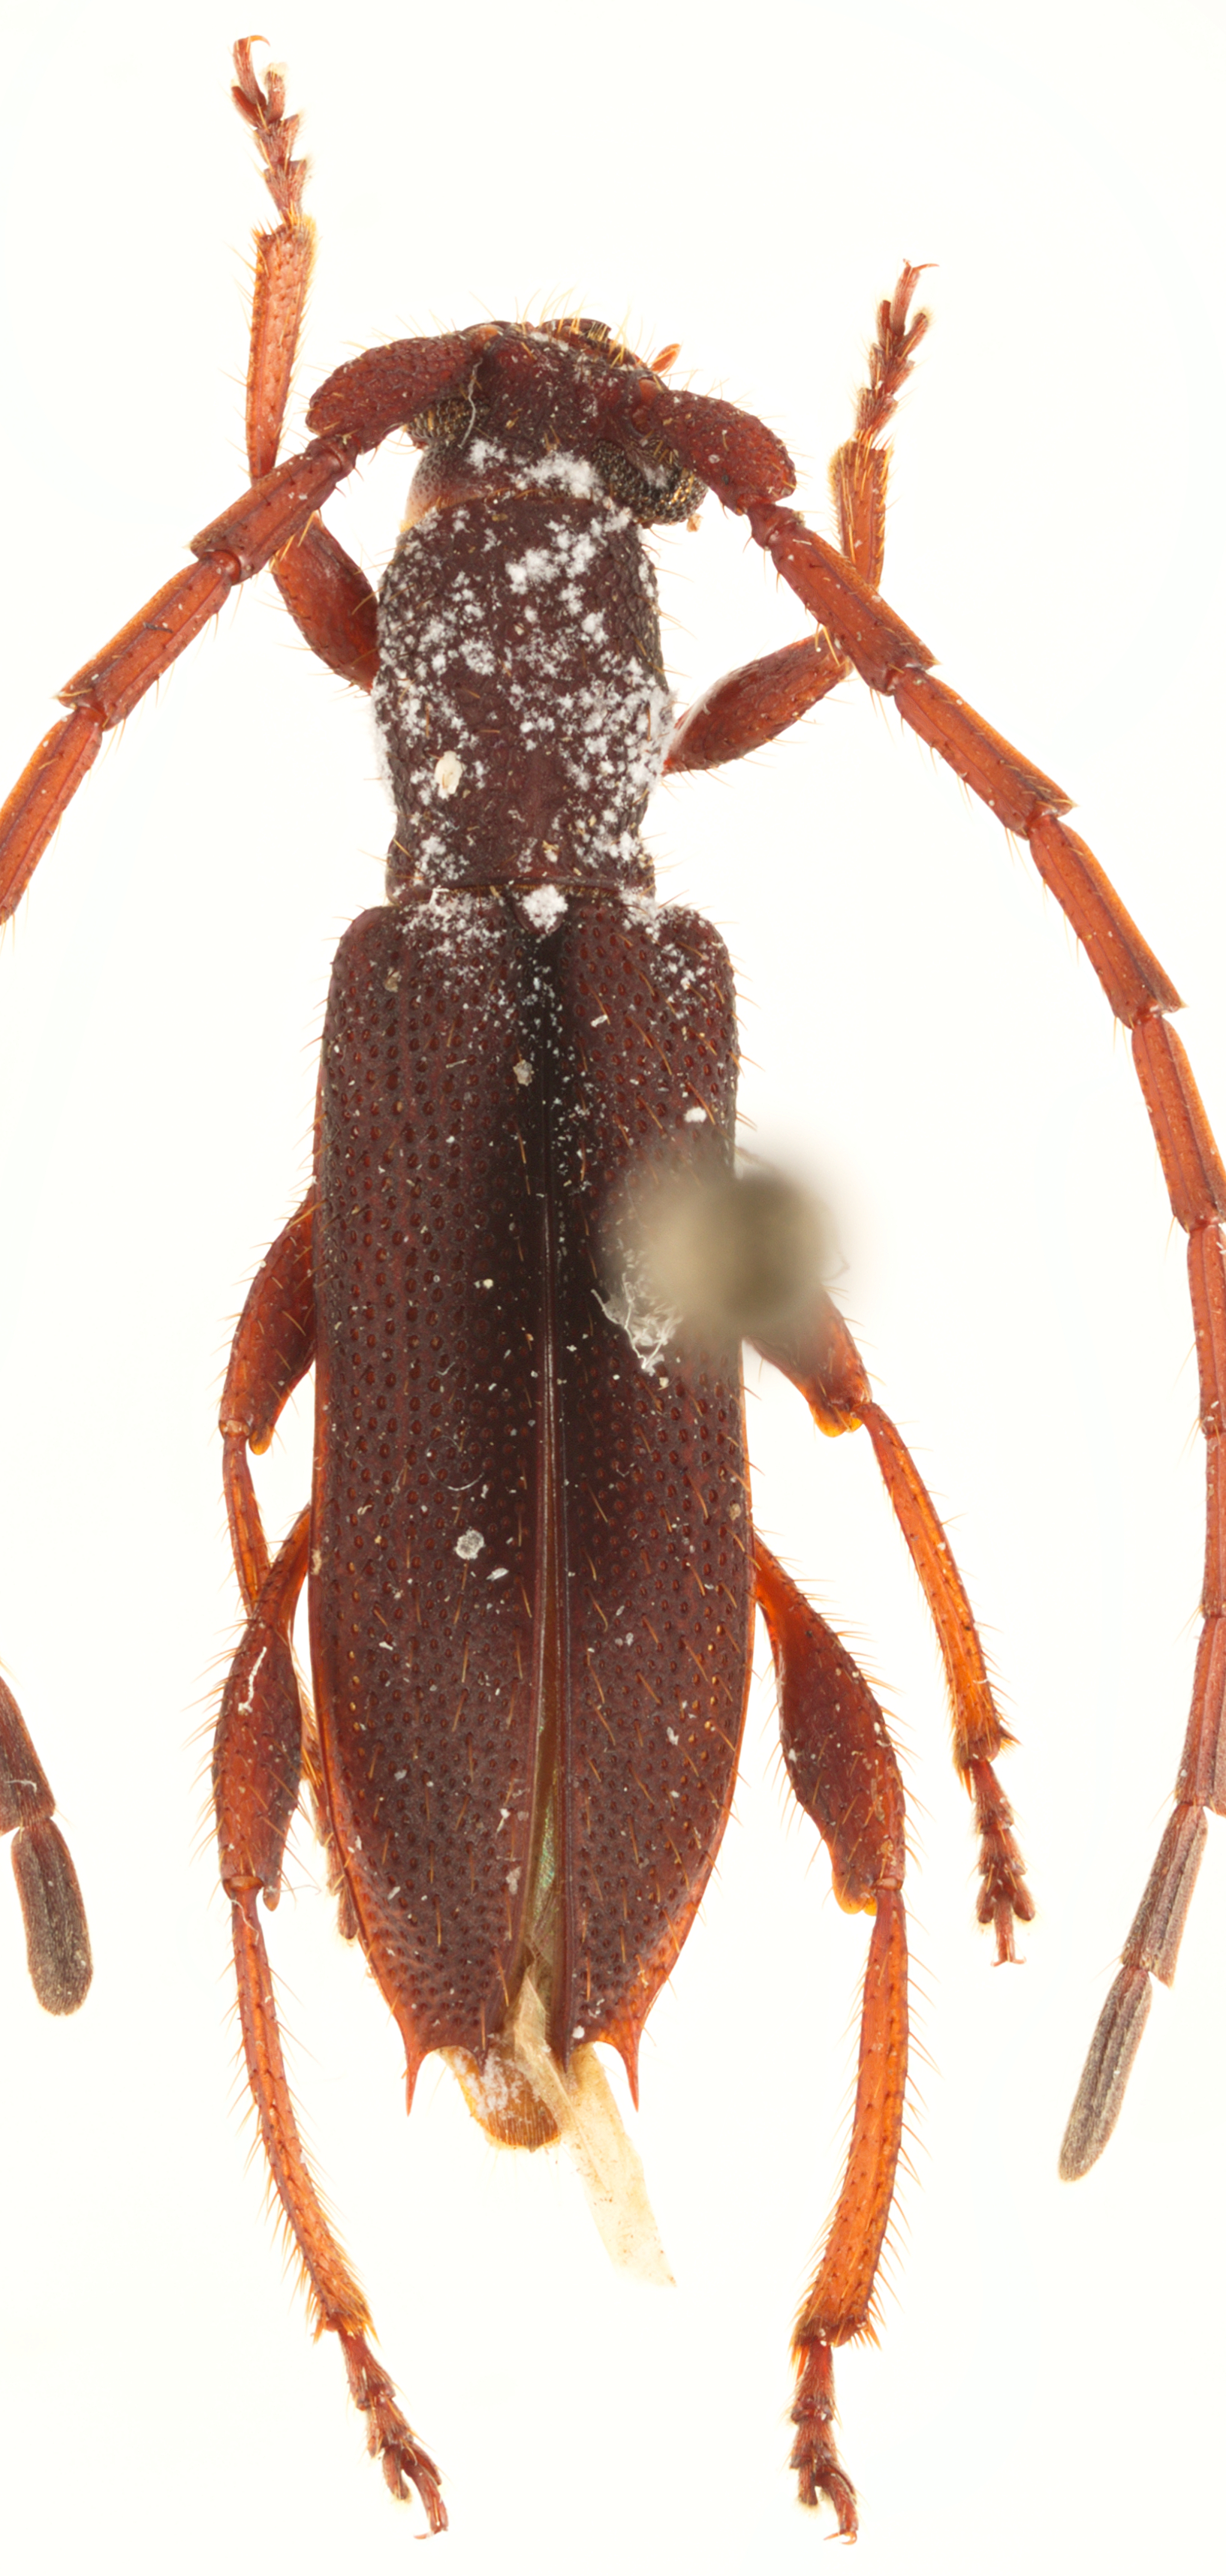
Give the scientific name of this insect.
Hemilissa quadrispinosa
